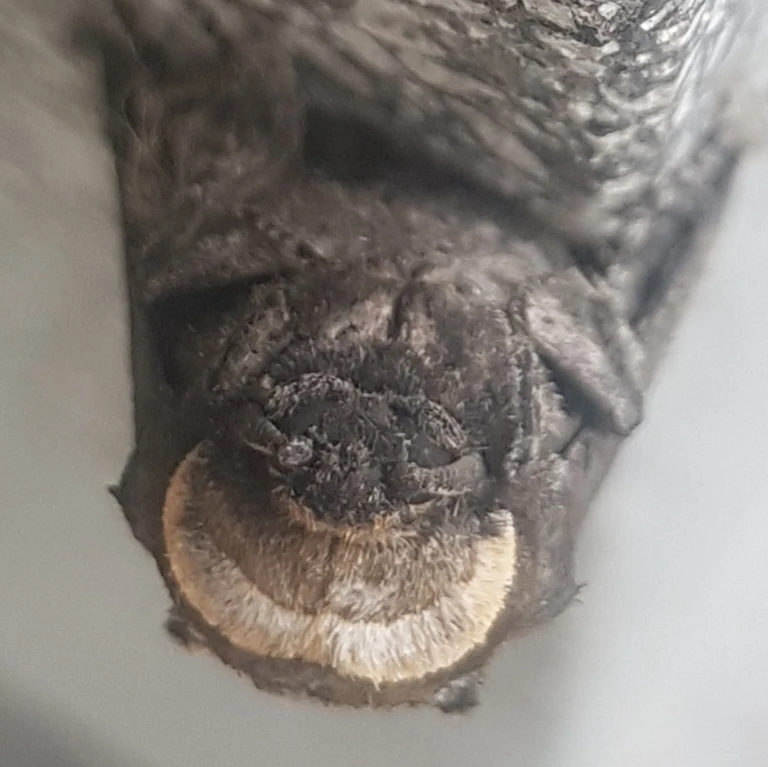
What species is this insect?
Cossus cossus
